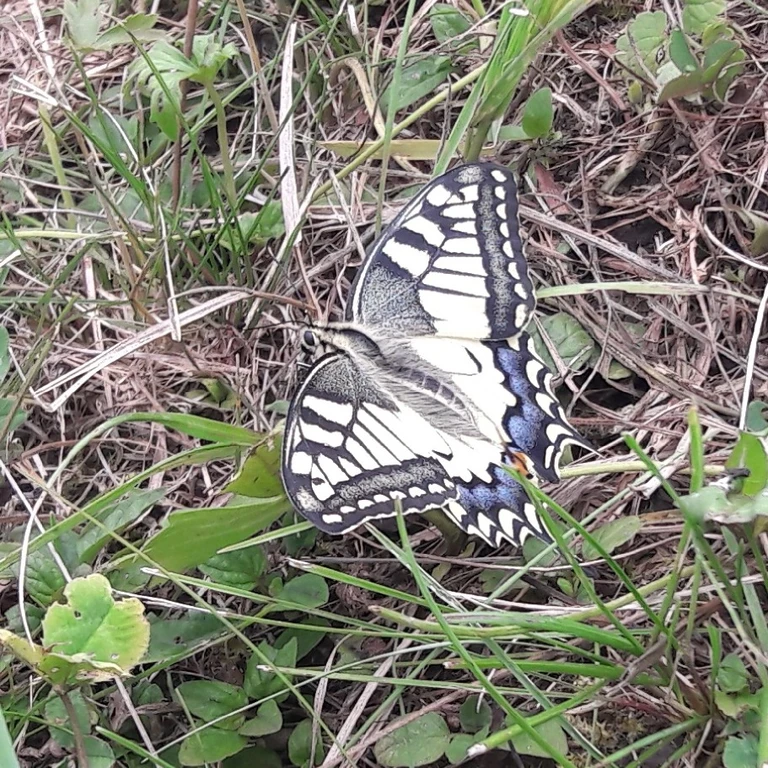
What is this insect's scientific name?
Papilio machaon
